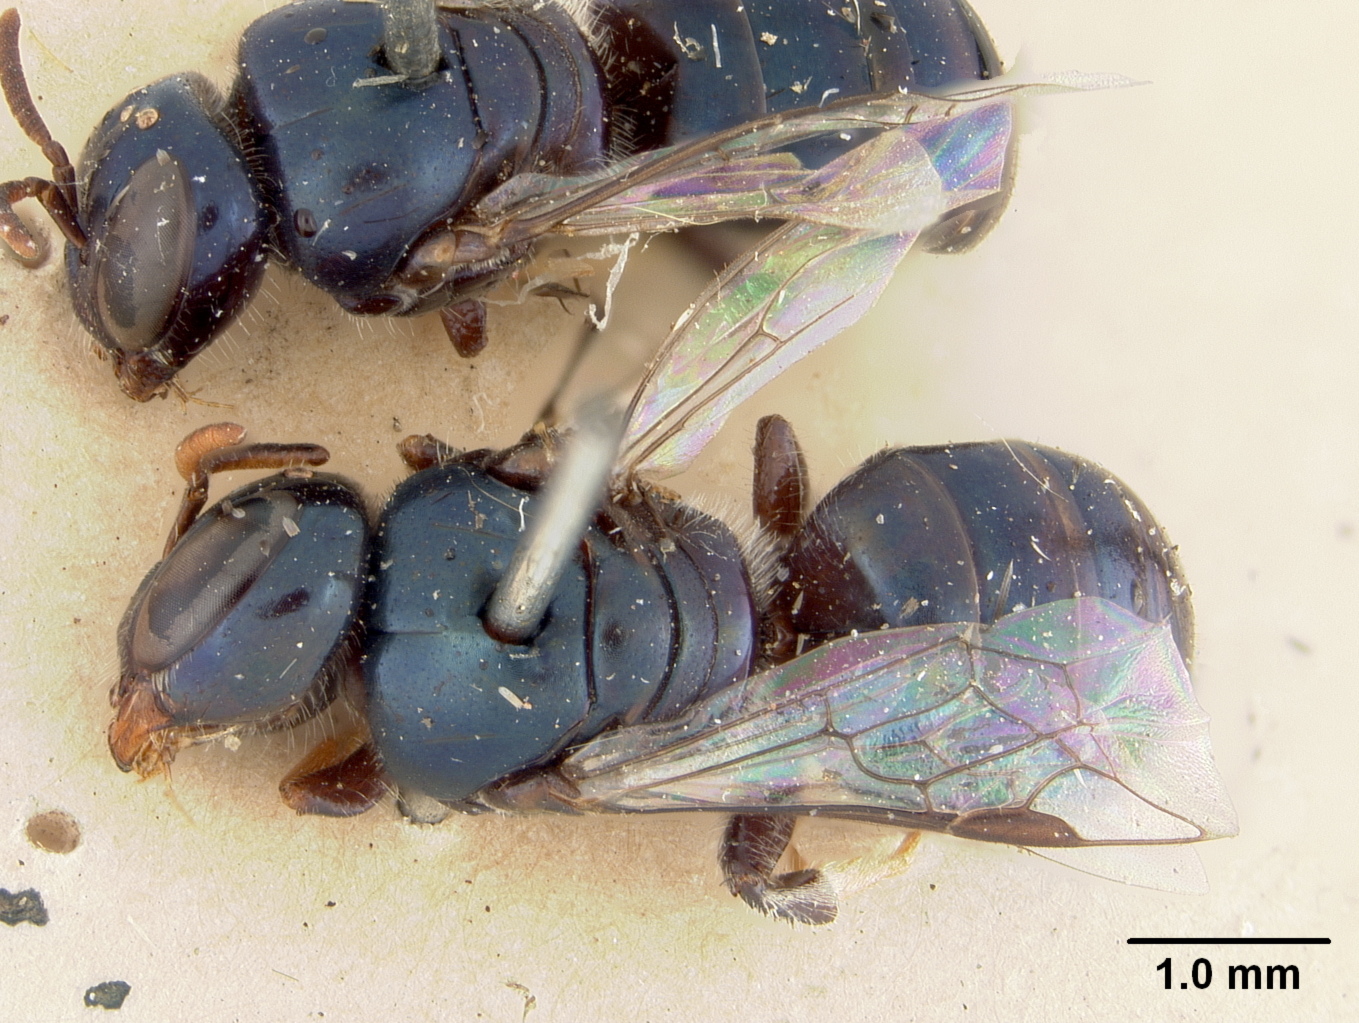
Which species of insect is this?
Pachyprosopis haematostoma
